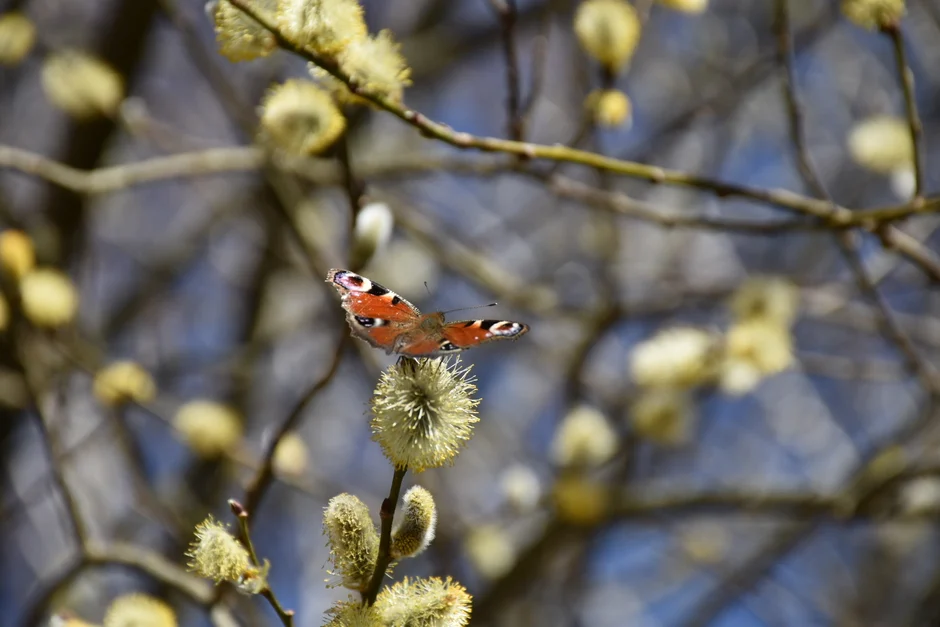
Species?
Aglais io
